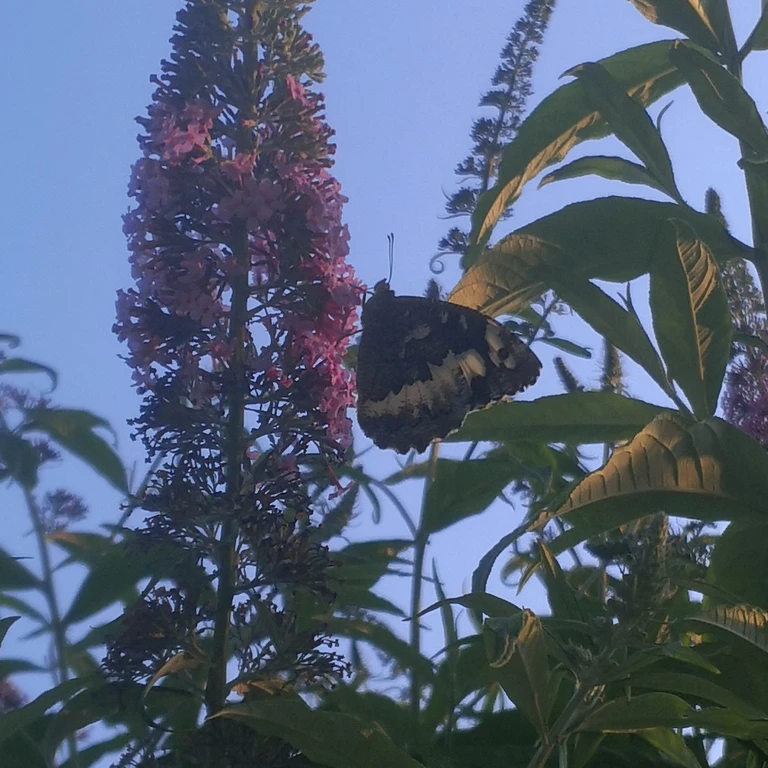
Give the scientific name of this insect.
Brintesia circe
